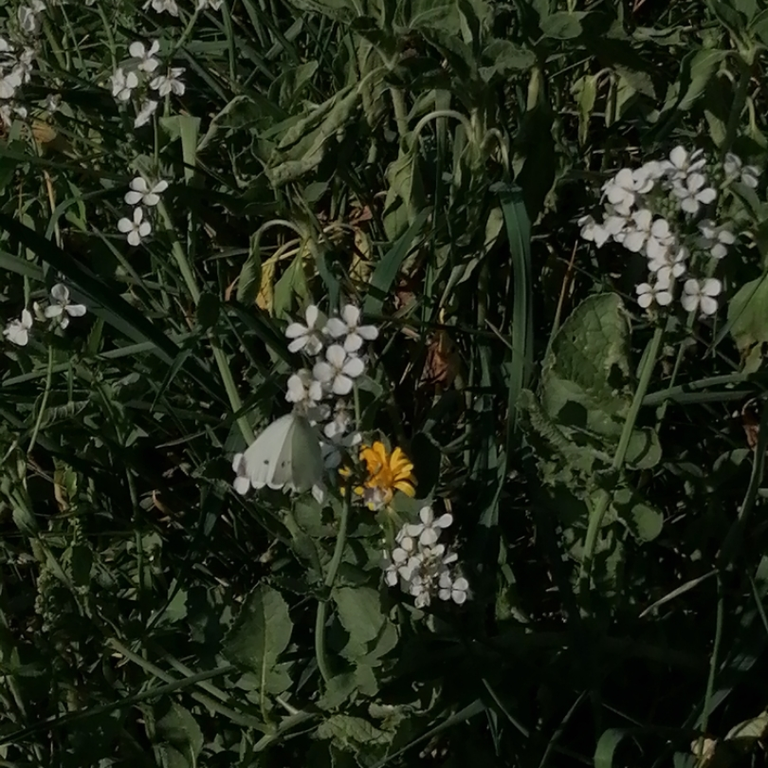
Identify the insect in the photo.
Pieris rapae
